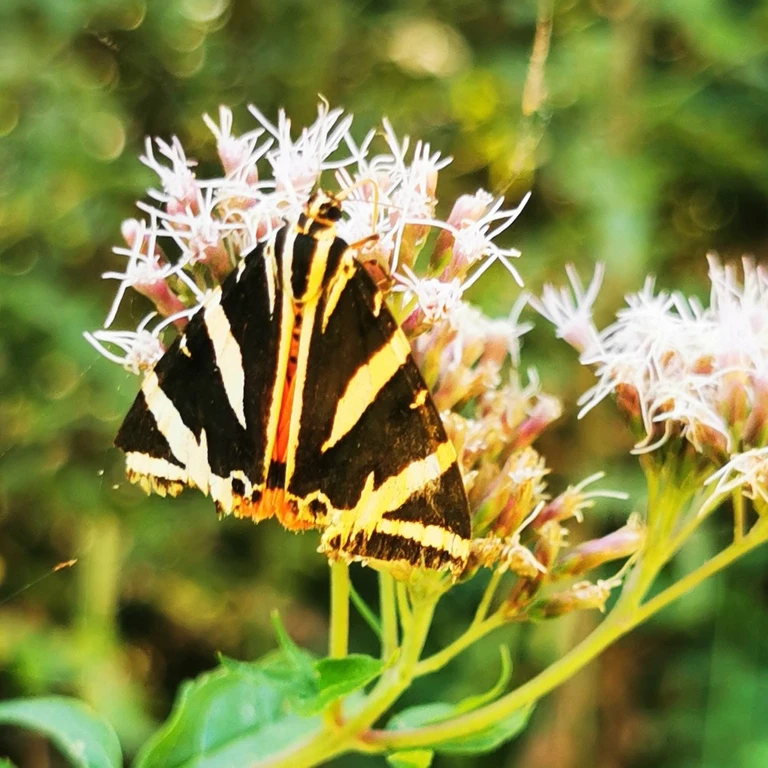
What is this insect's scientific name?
Euplagia quadripunctaria
